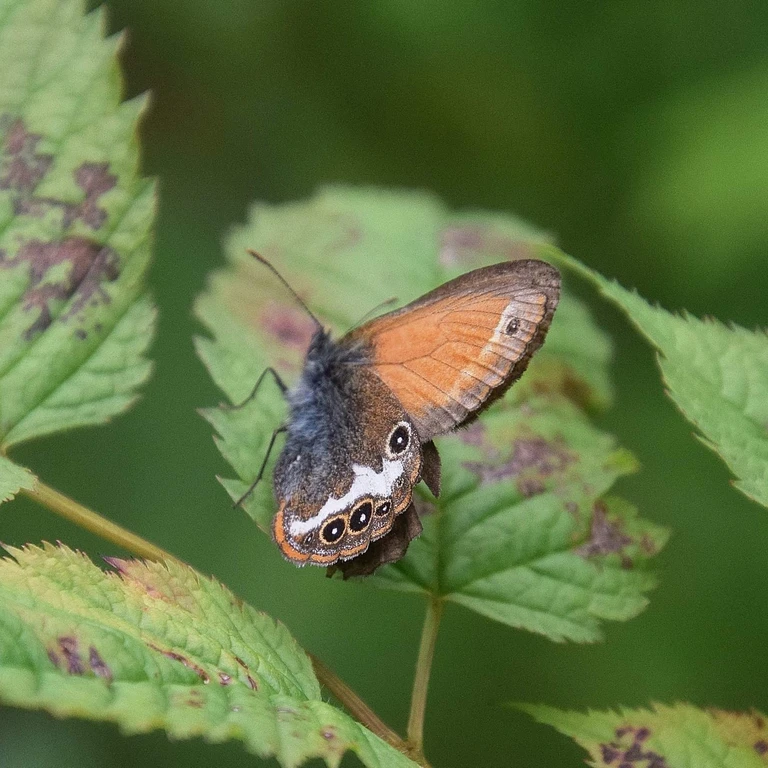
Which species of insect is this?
Coenonympha arcania
